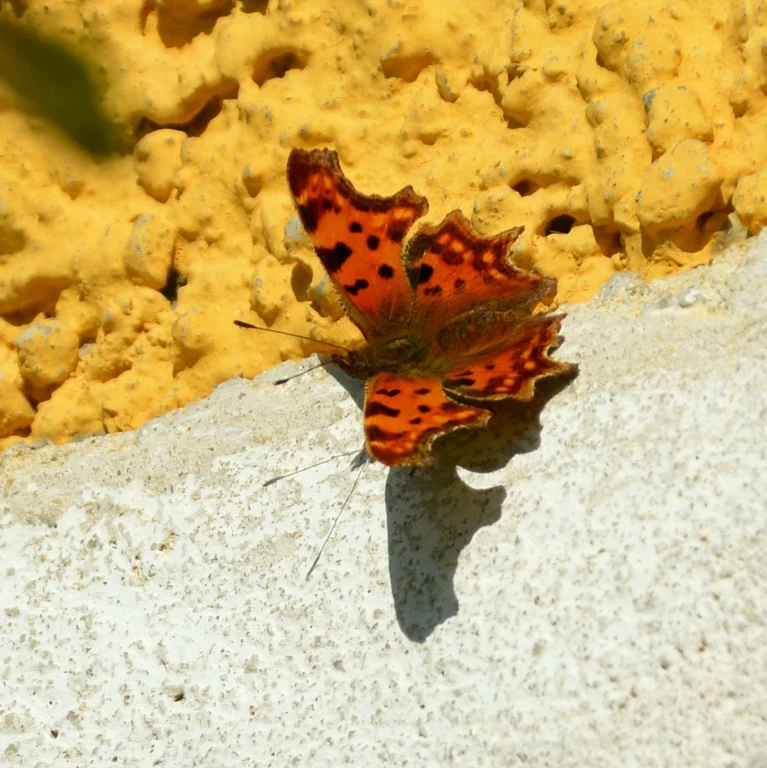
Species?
Polygonia c-album
